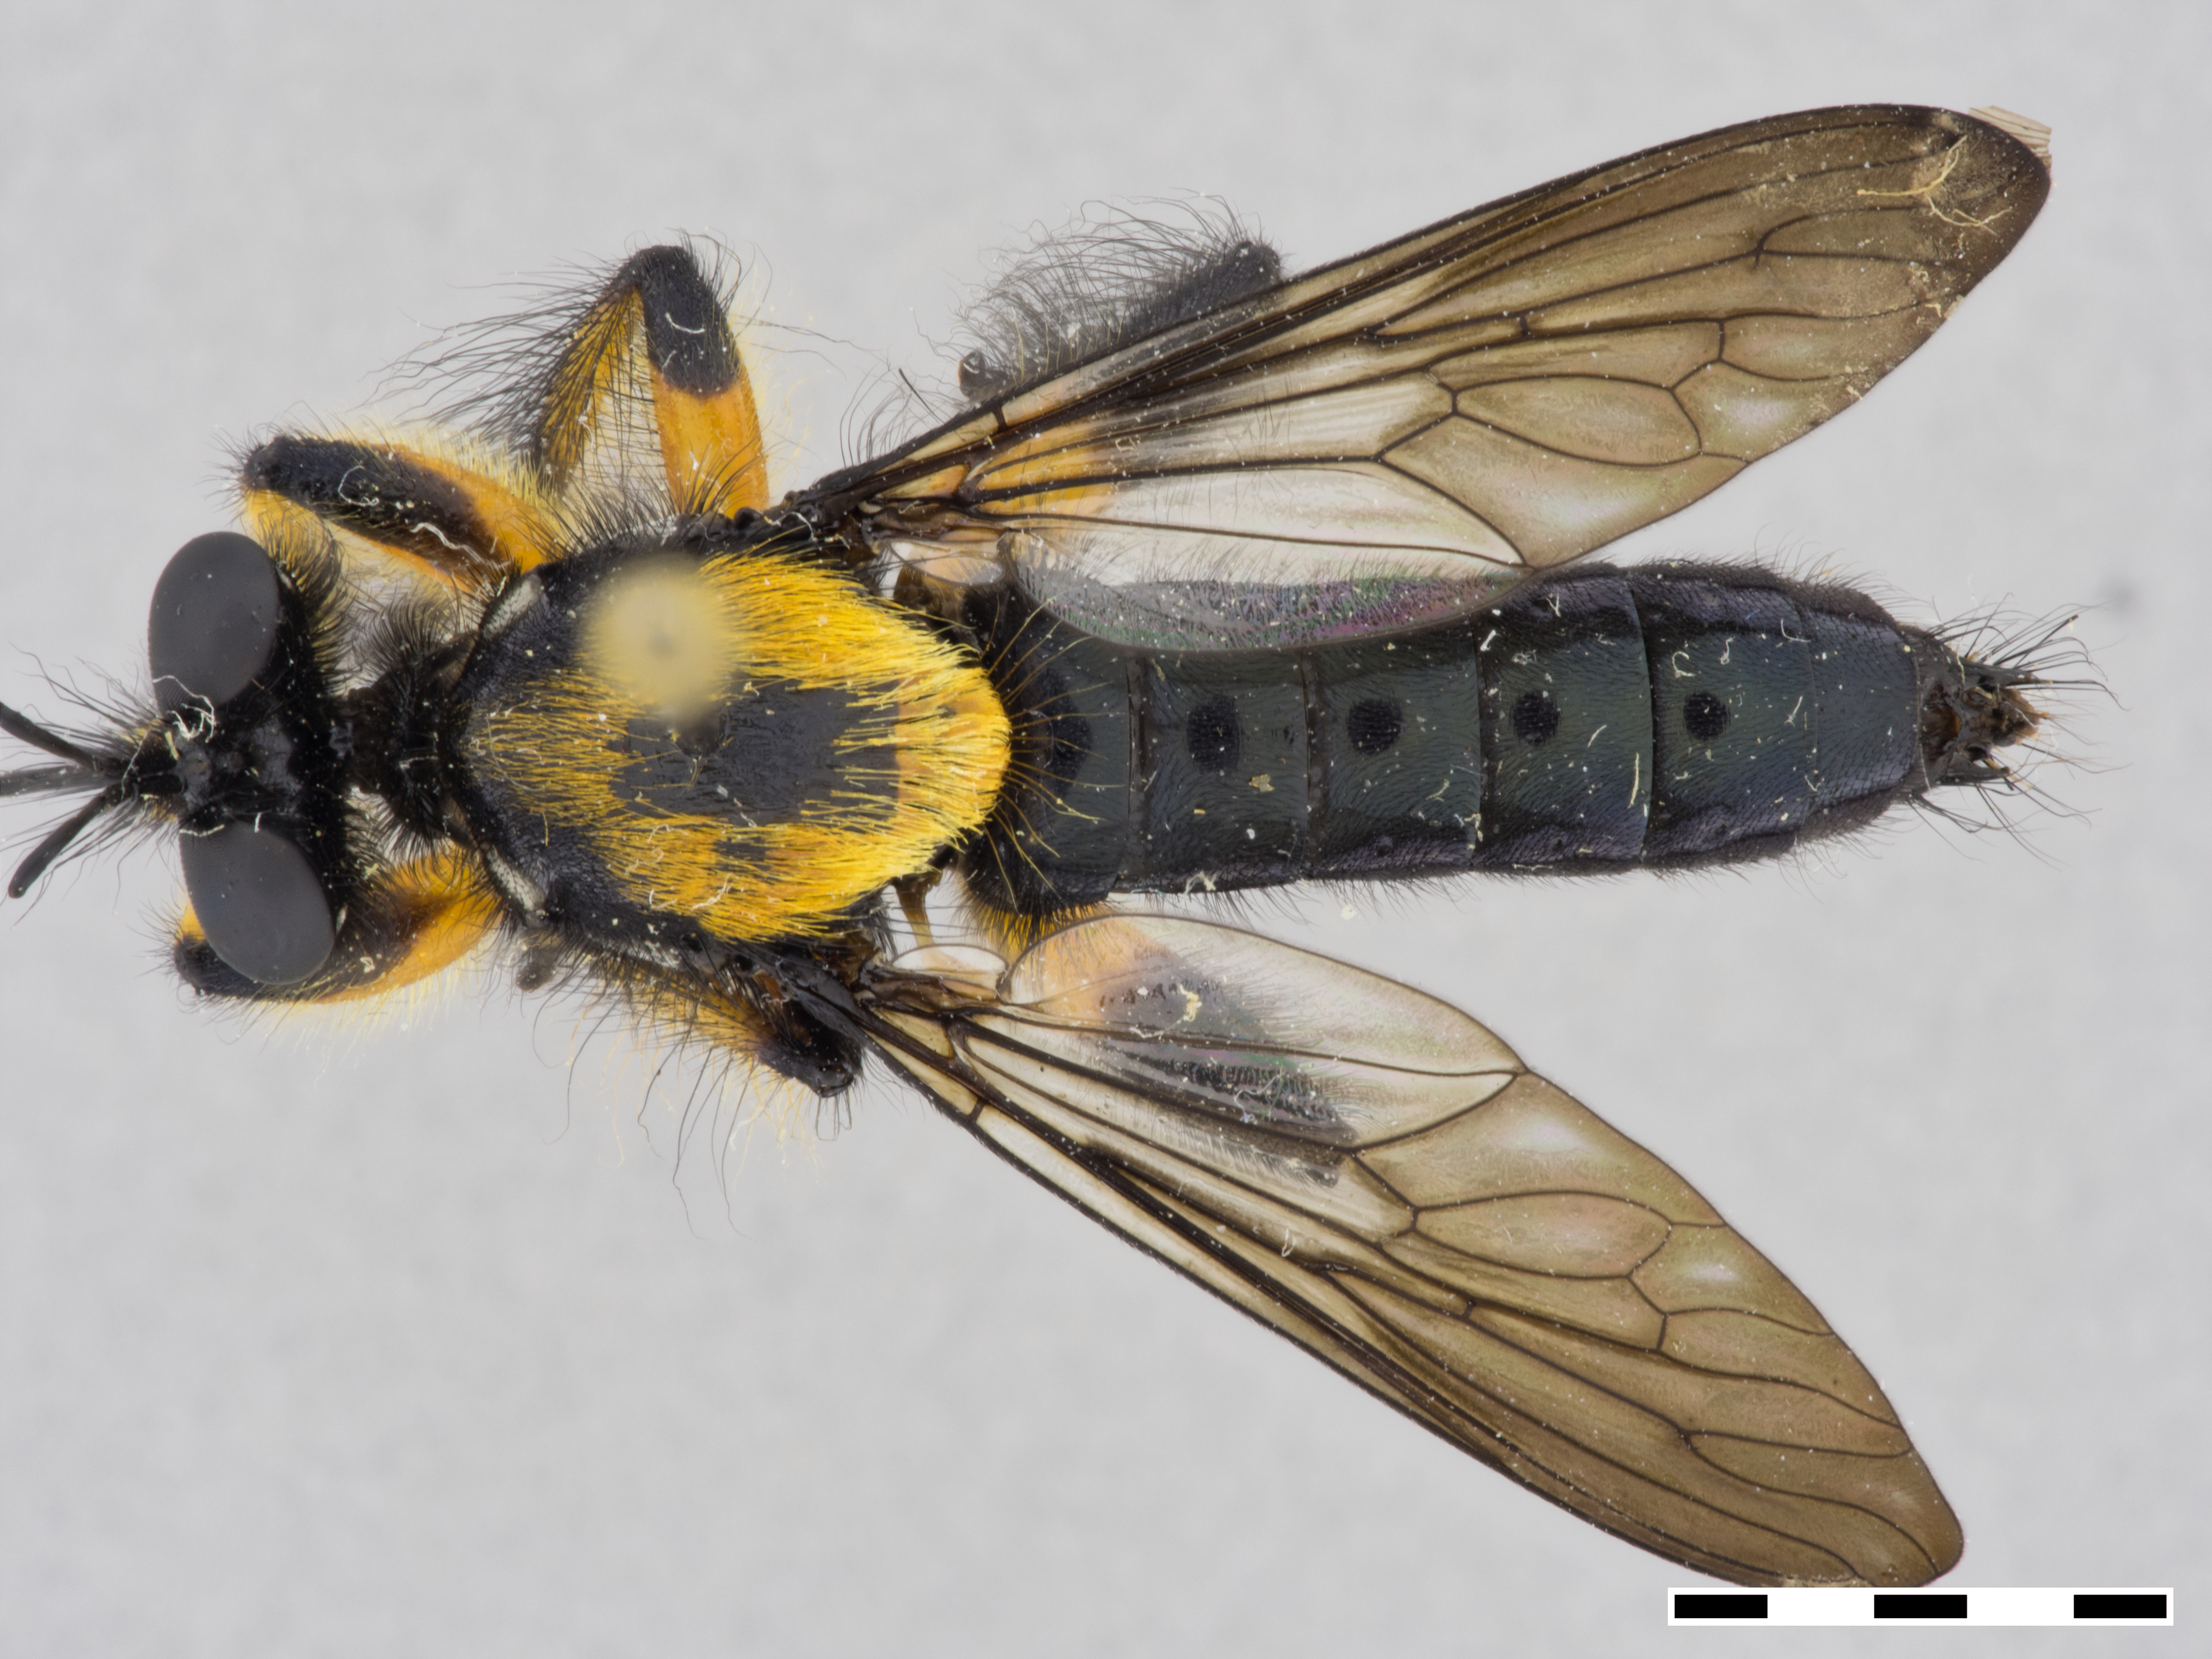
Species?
Choerades bella
